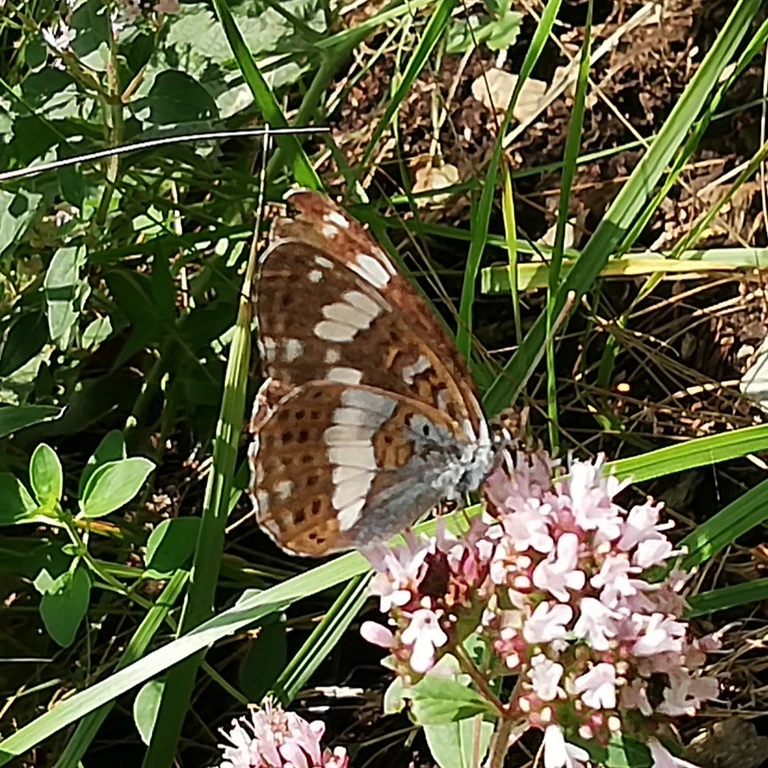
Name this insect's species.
Limenitis camilla (also Ladoga camilla)
